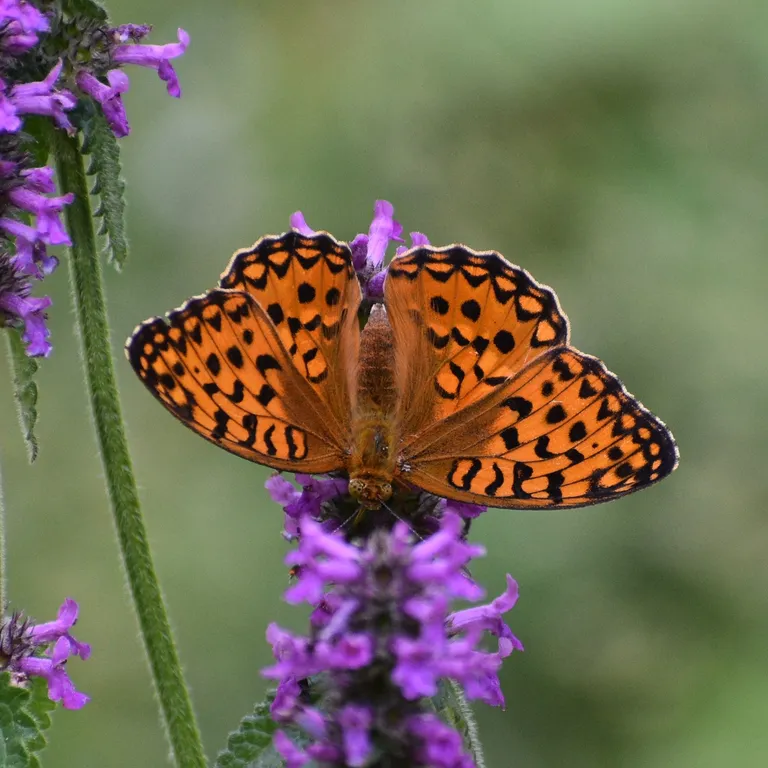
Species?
Fabriciana adippe
